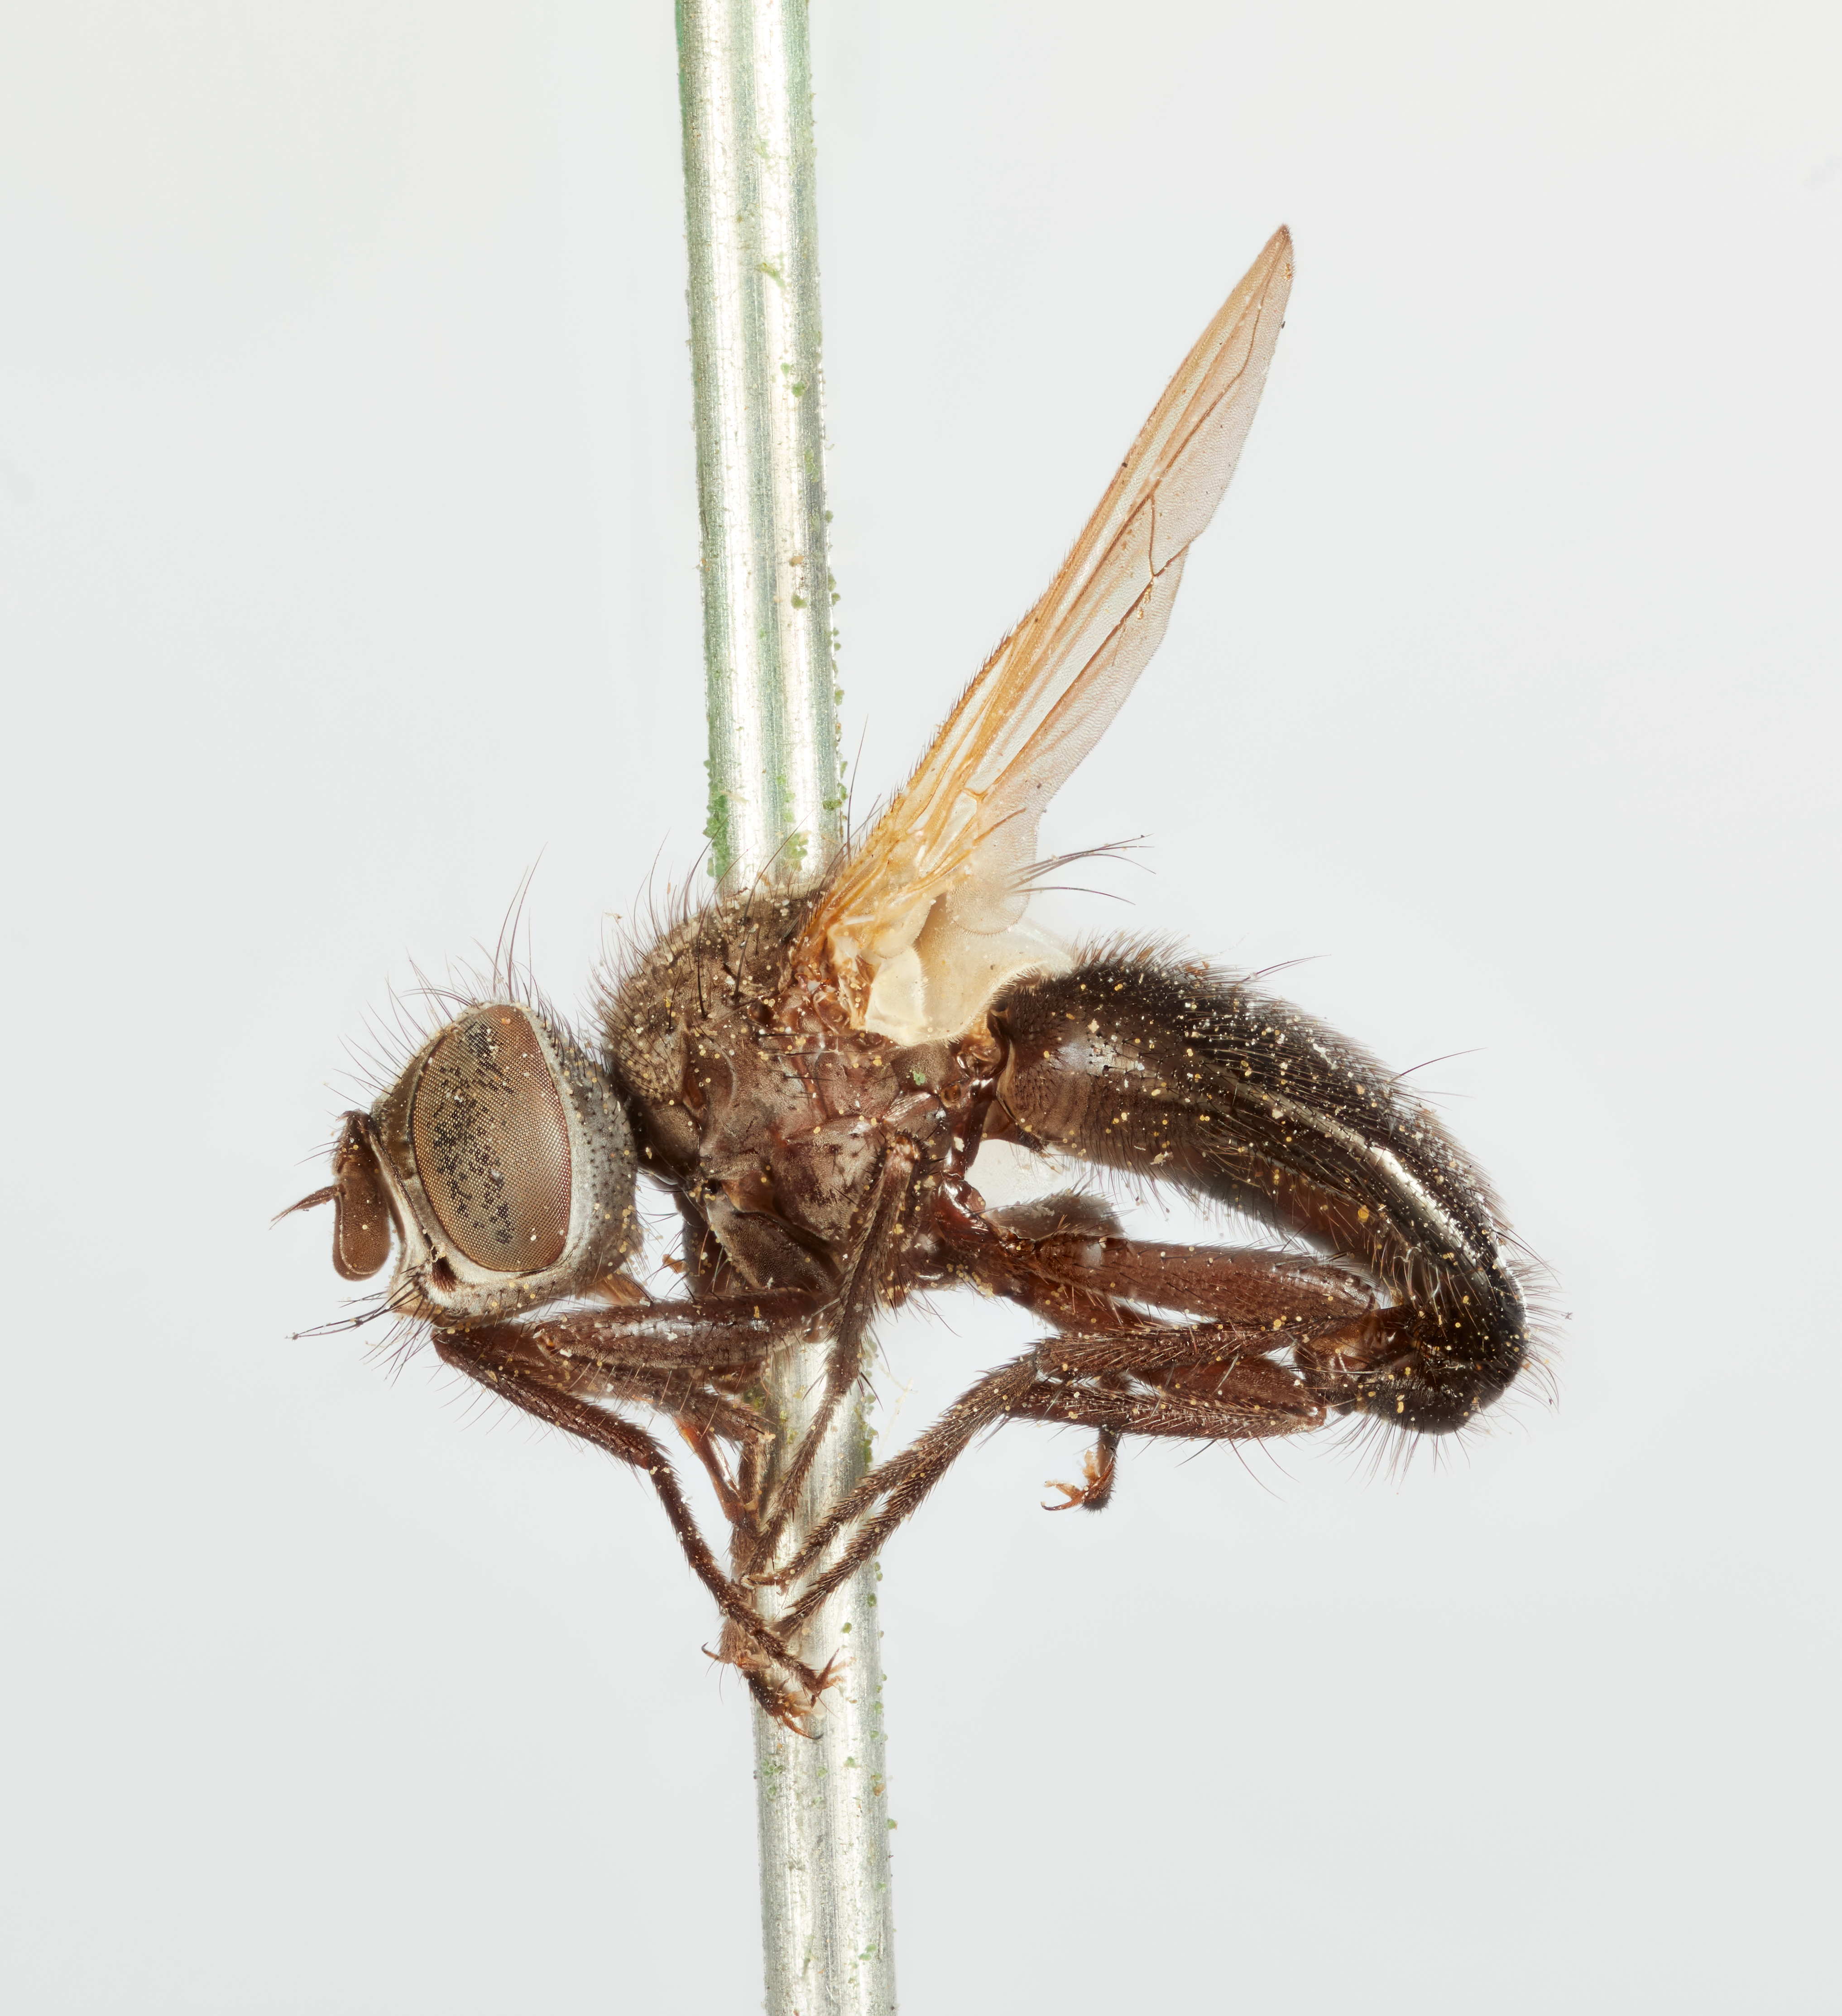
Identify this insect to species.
Apinops atra
